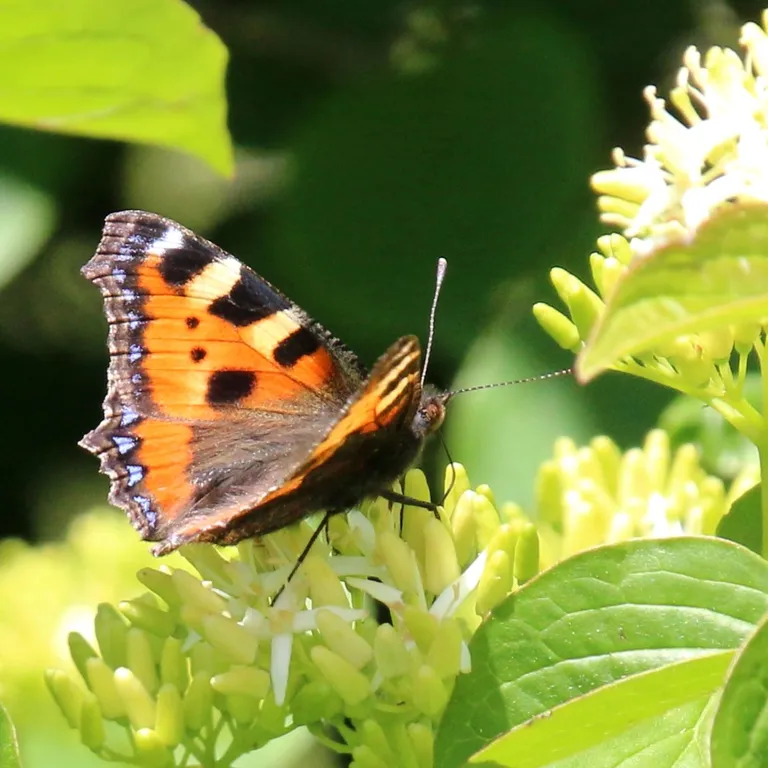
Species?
Aglais urticae
